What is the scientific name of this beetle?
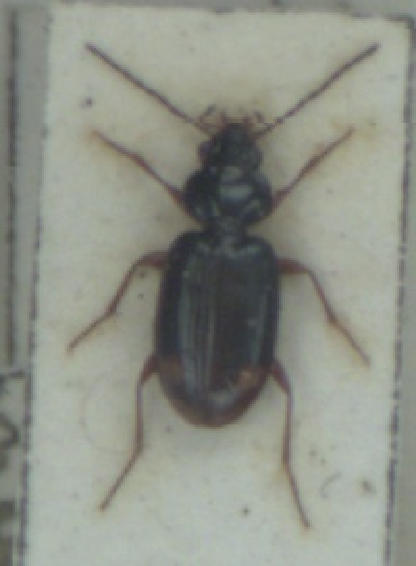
Bembidion biguttatum
